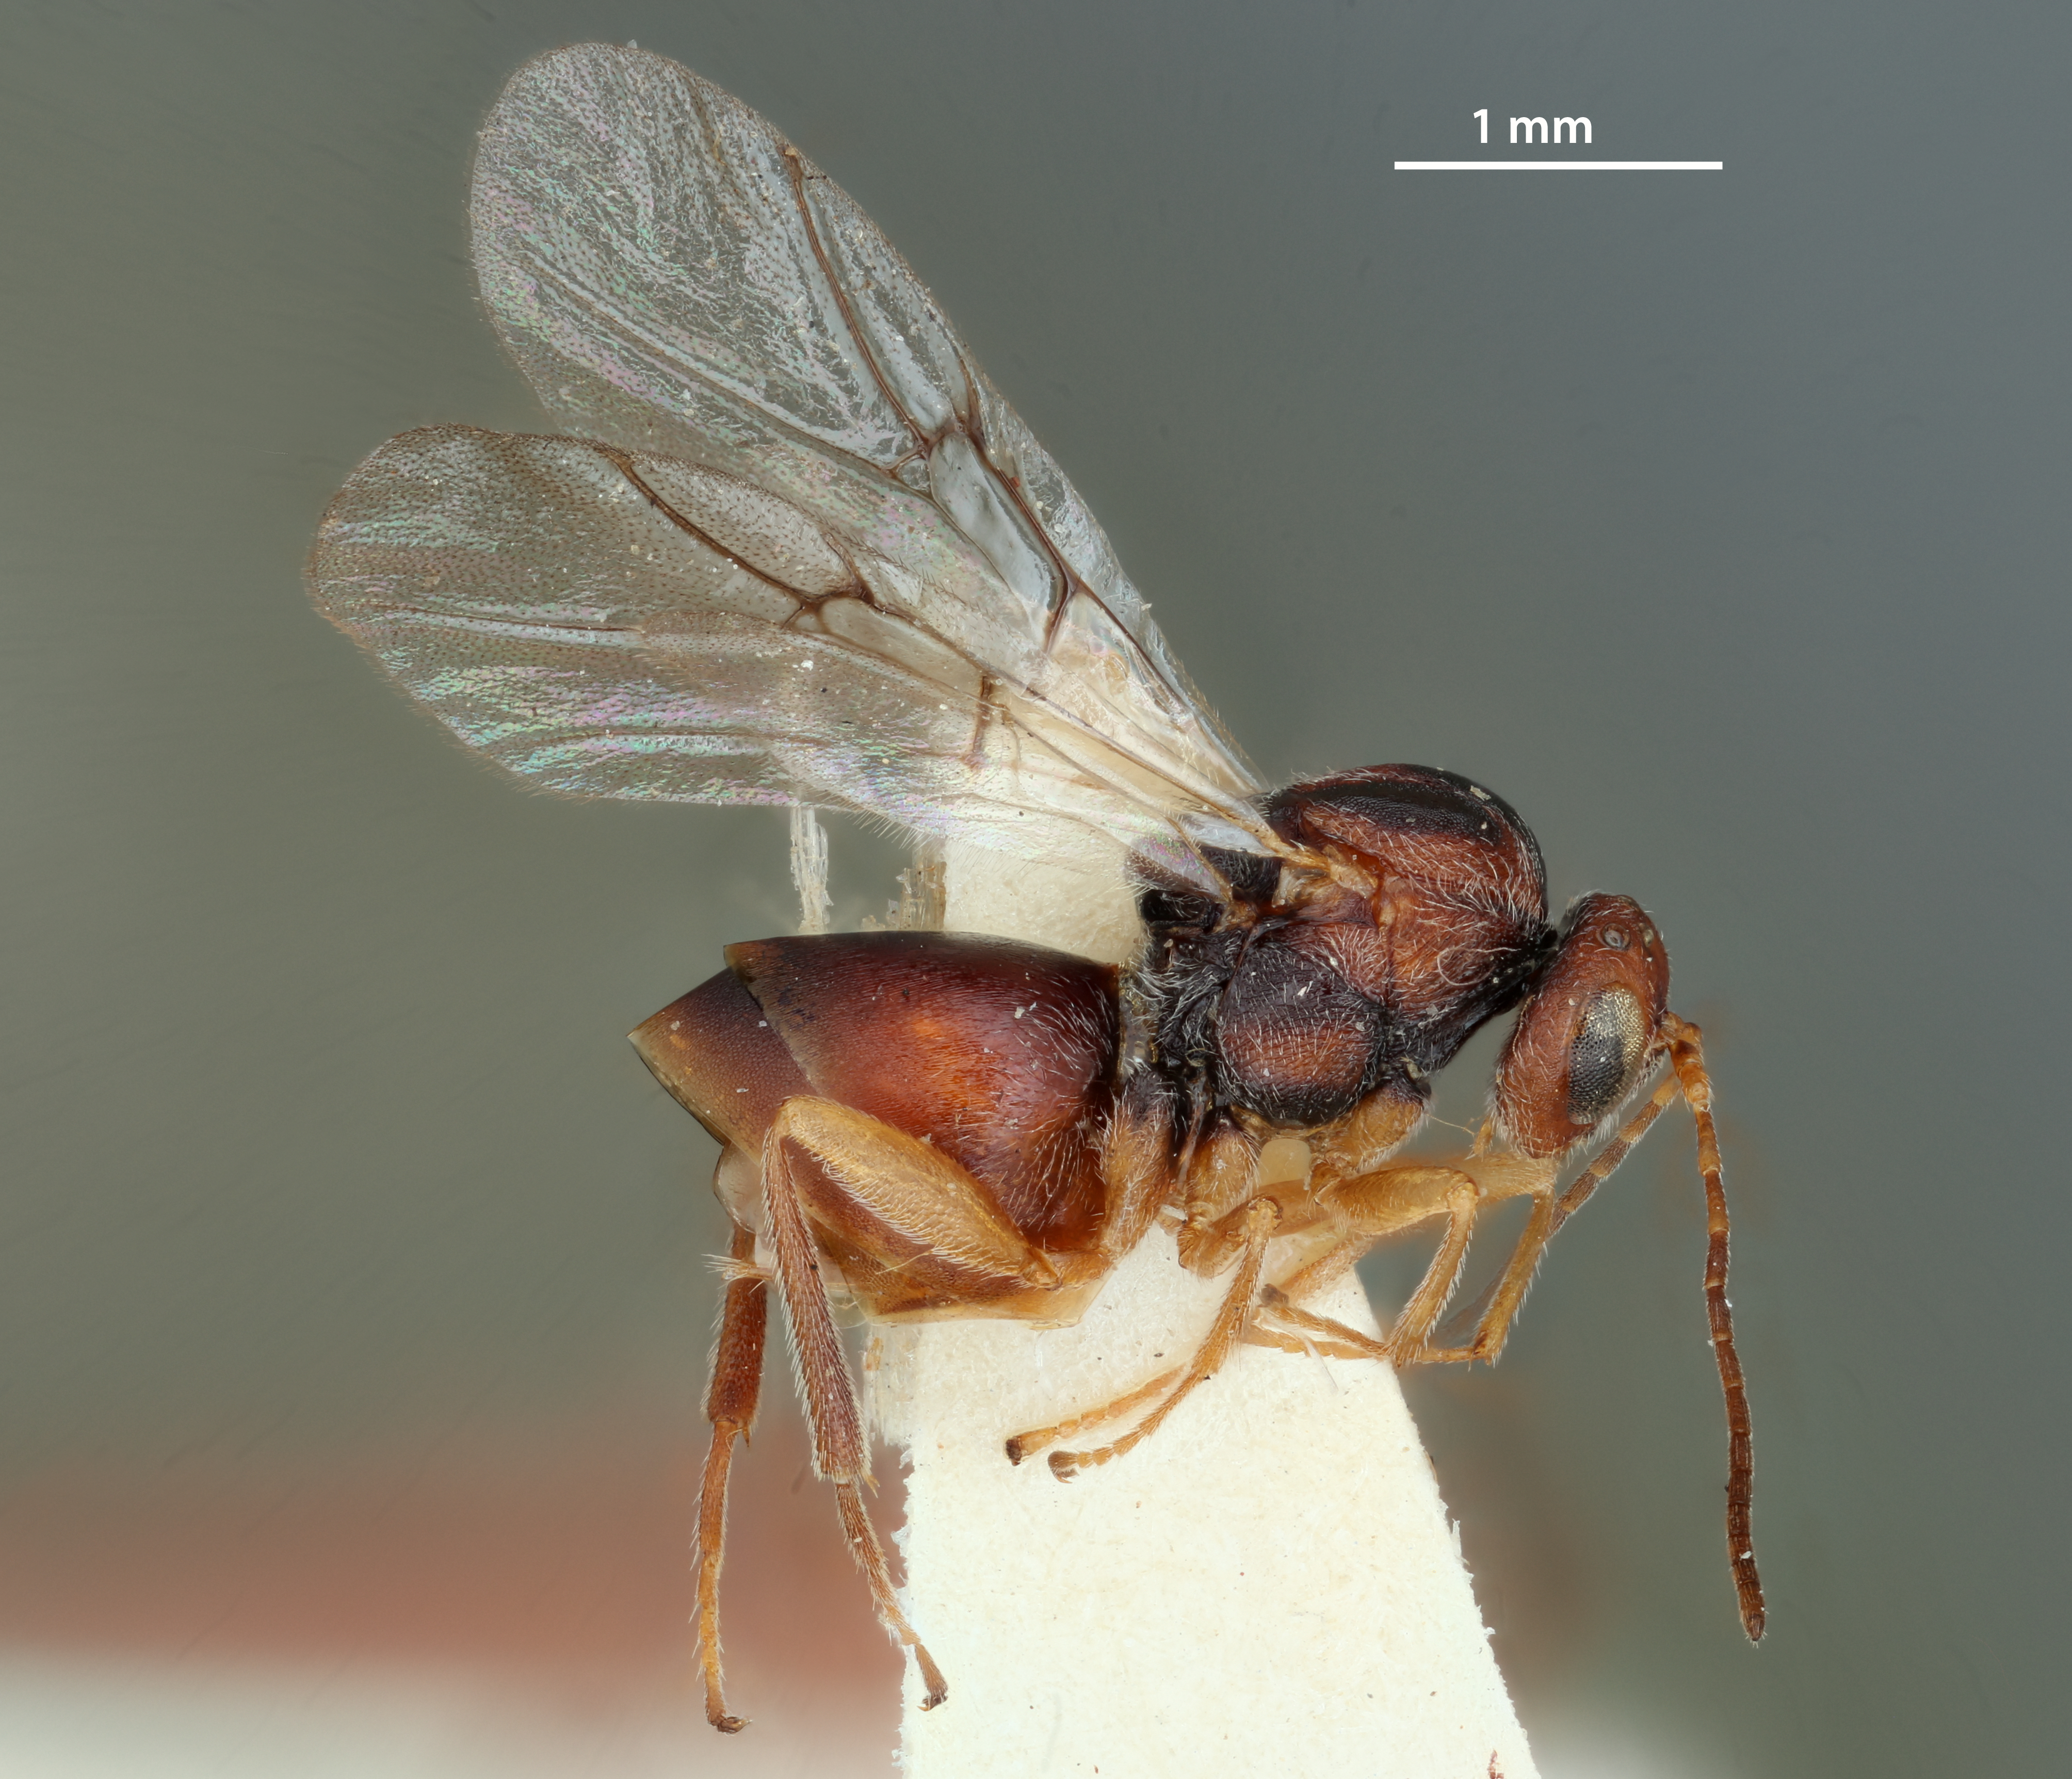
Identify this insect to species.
Andricus furnessulus
